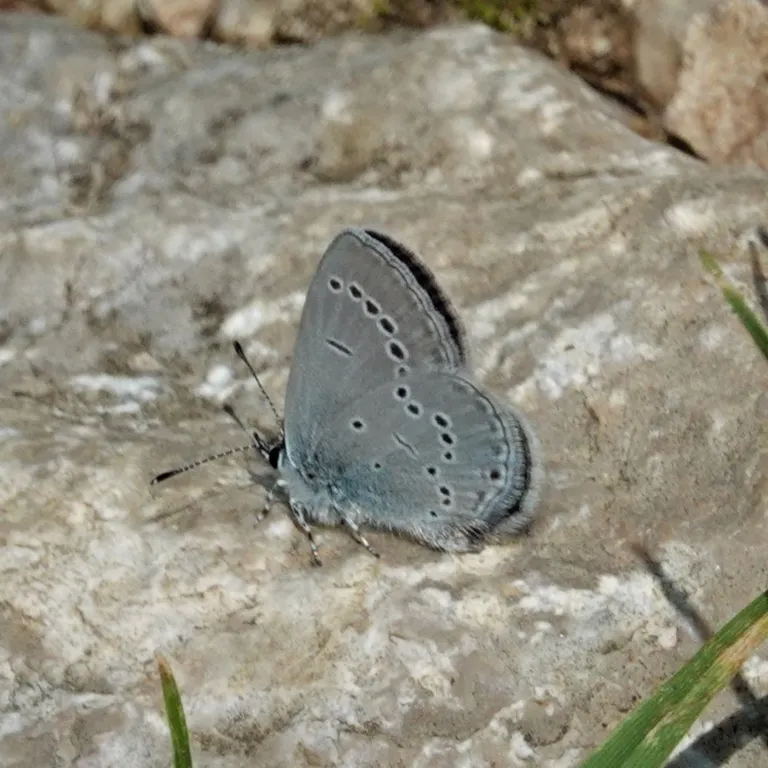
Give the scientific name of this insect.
Cupido minimus
